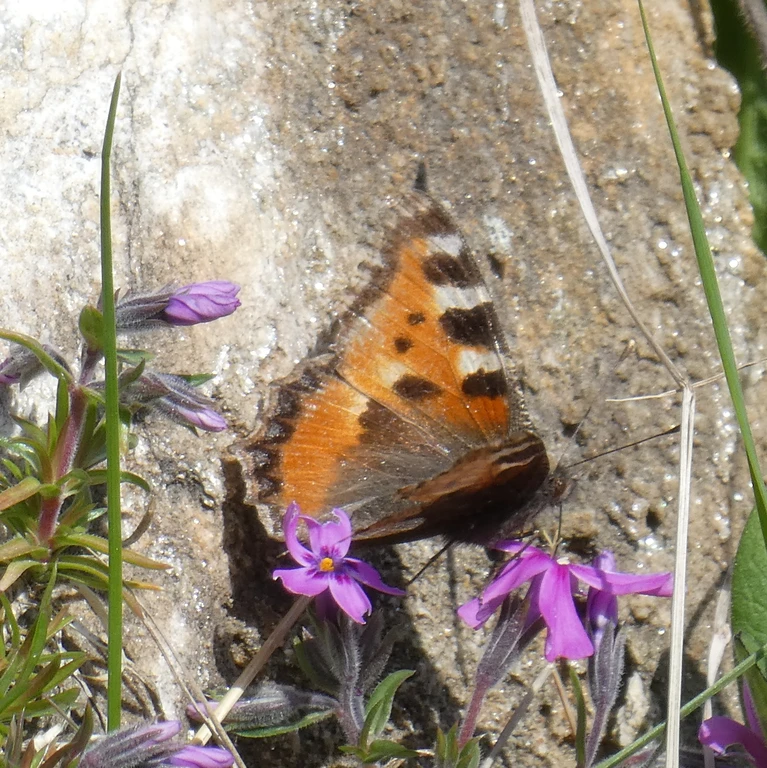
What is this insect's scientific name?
Aglais urticae
